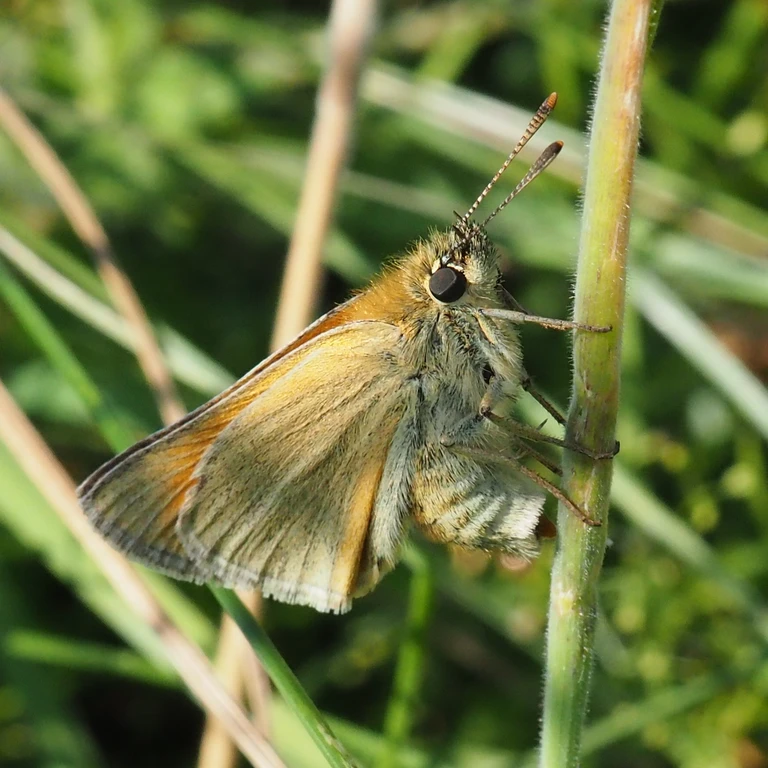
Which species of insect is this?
Thymelicus sylvestris
